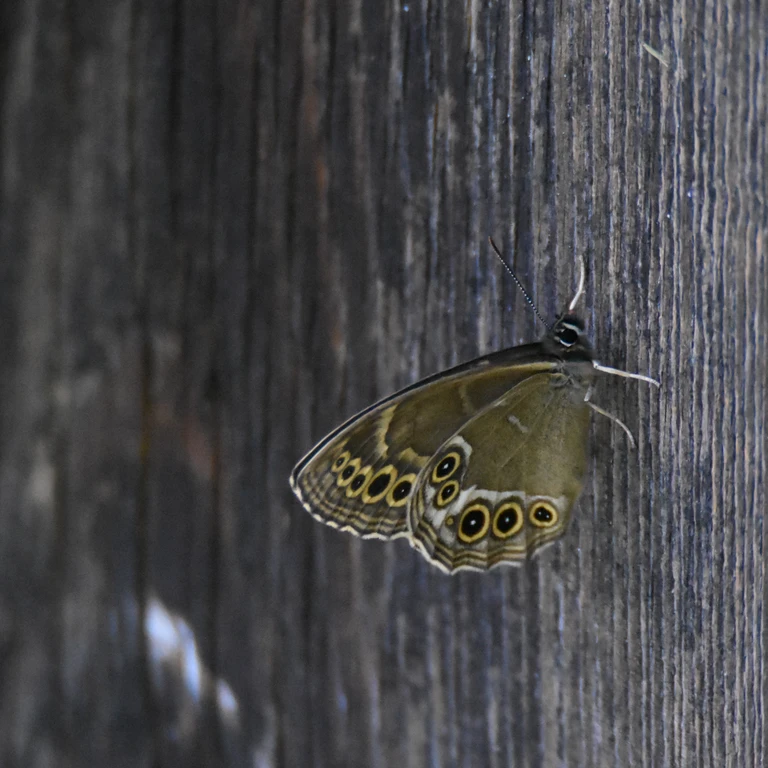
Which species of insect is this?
Lopinga achine (also Pararge achine)
